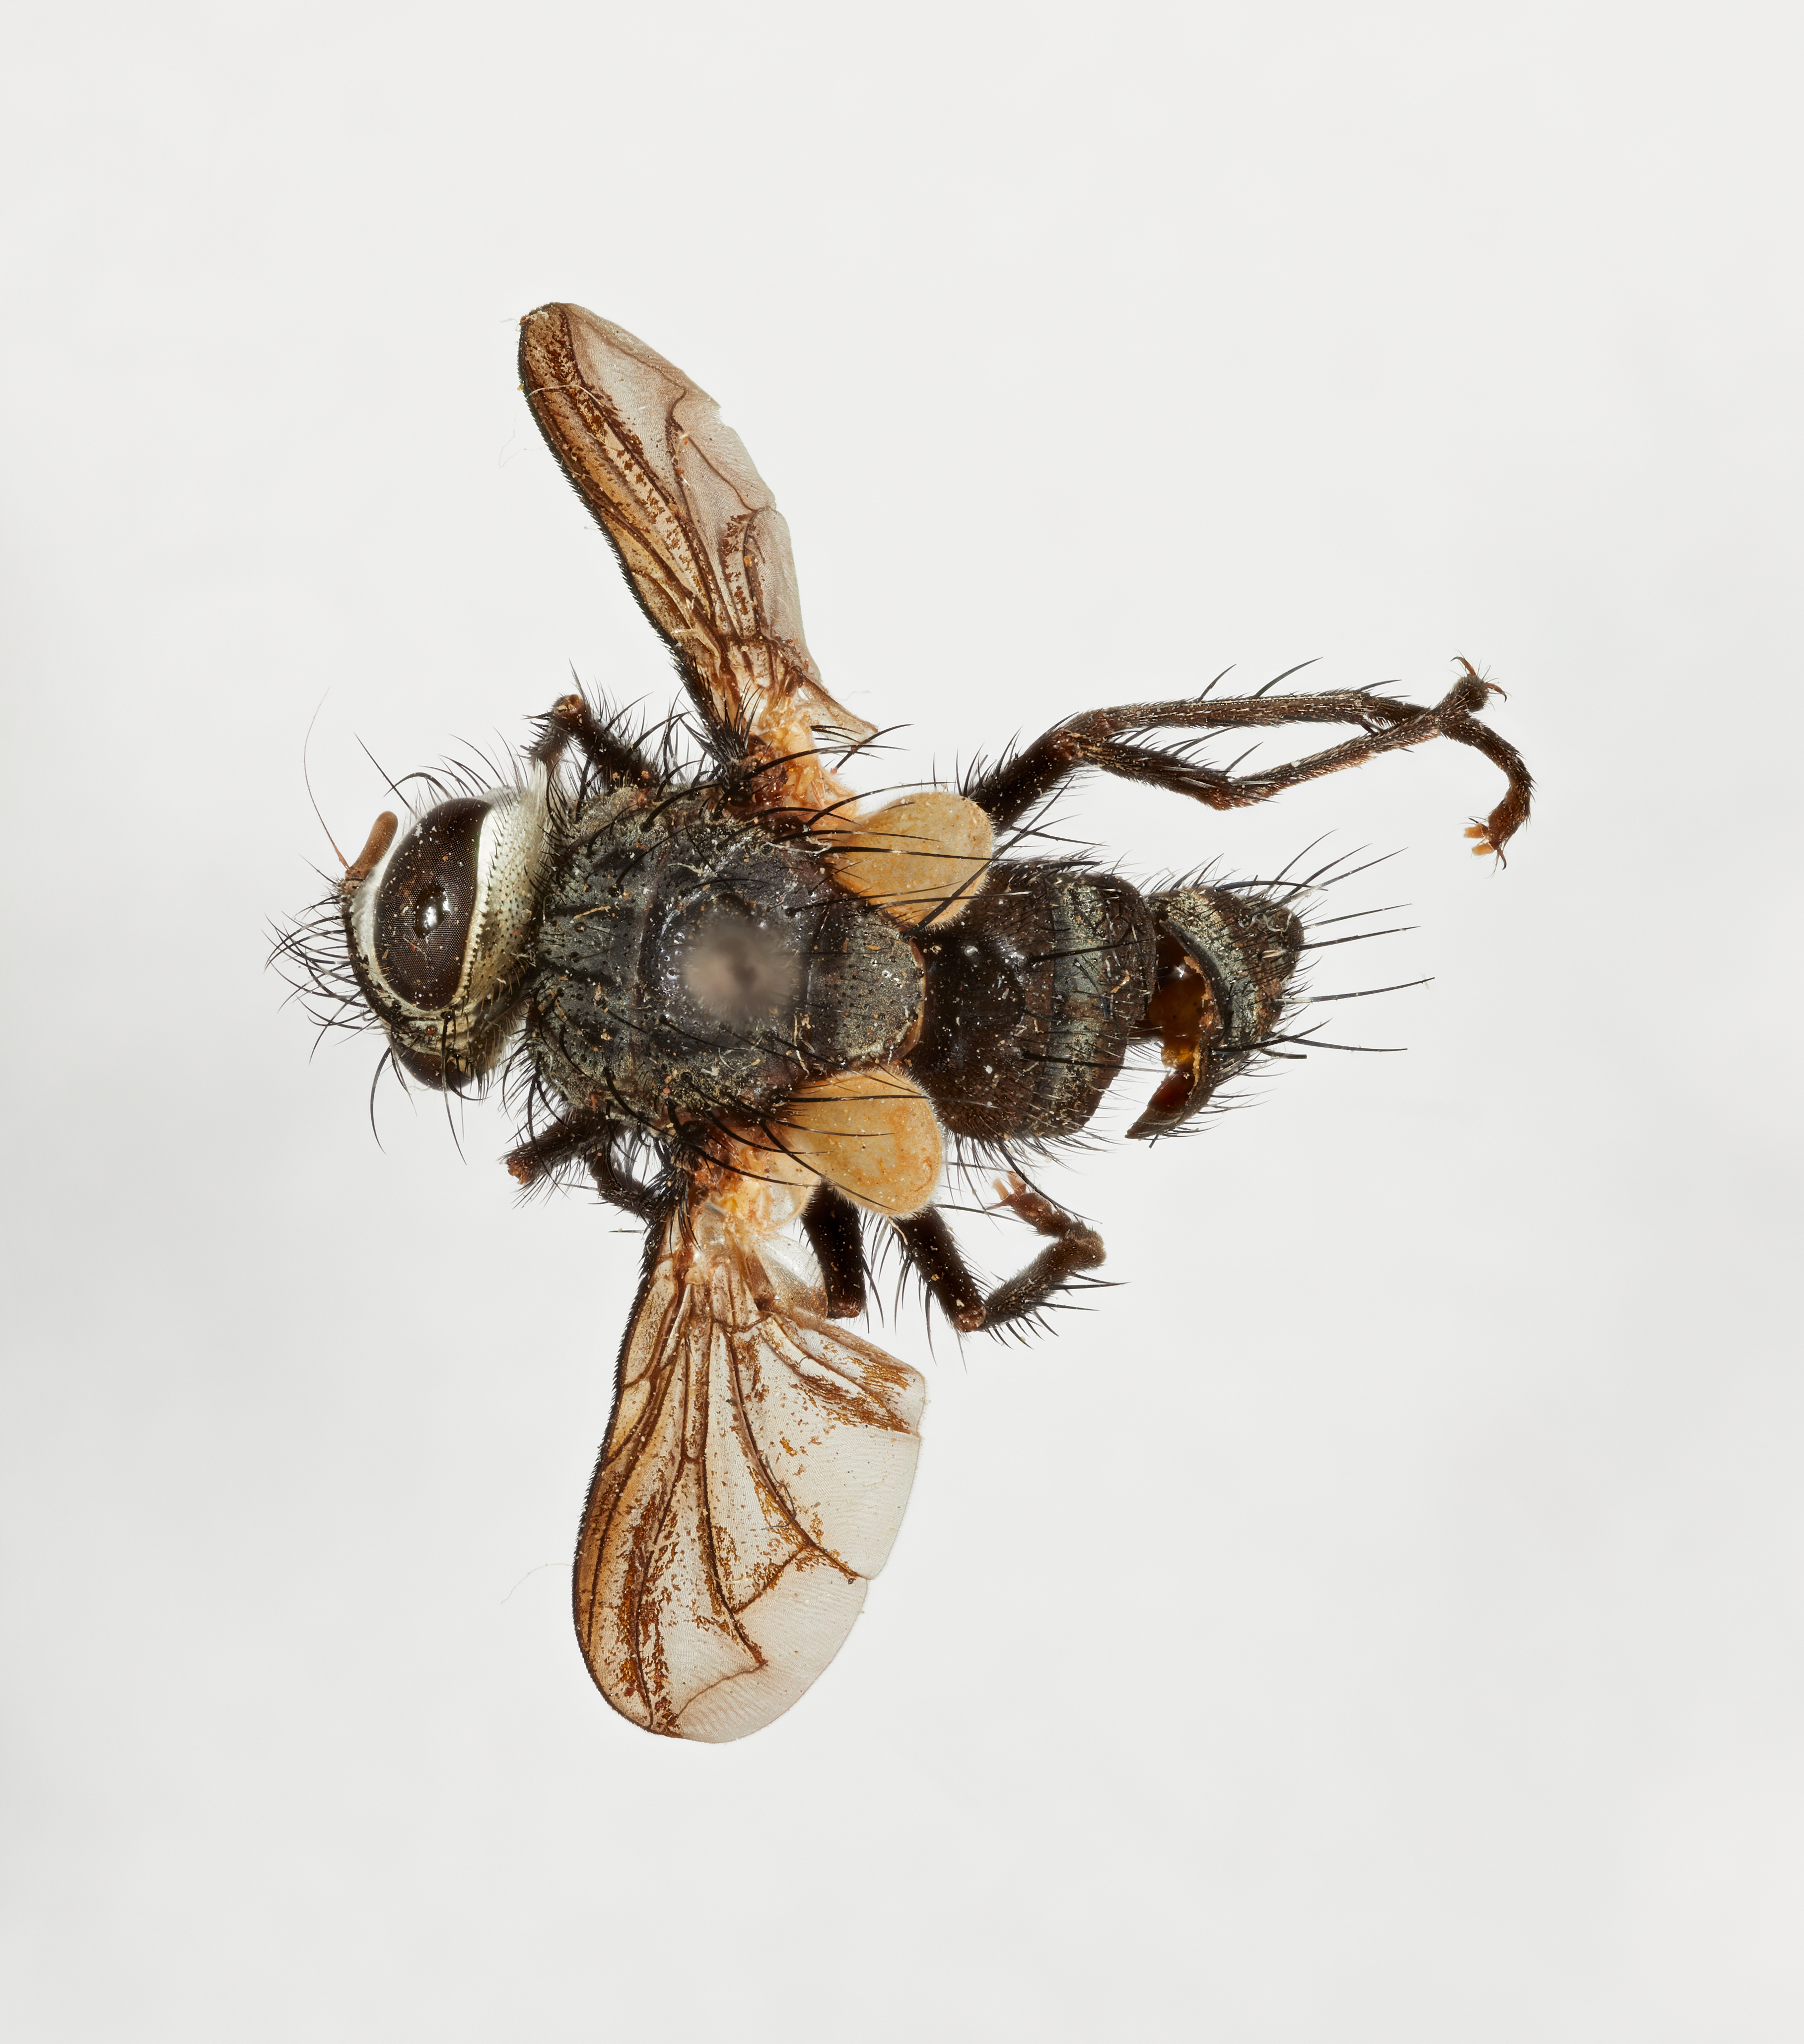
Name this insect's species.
Euthelaira inambarica
